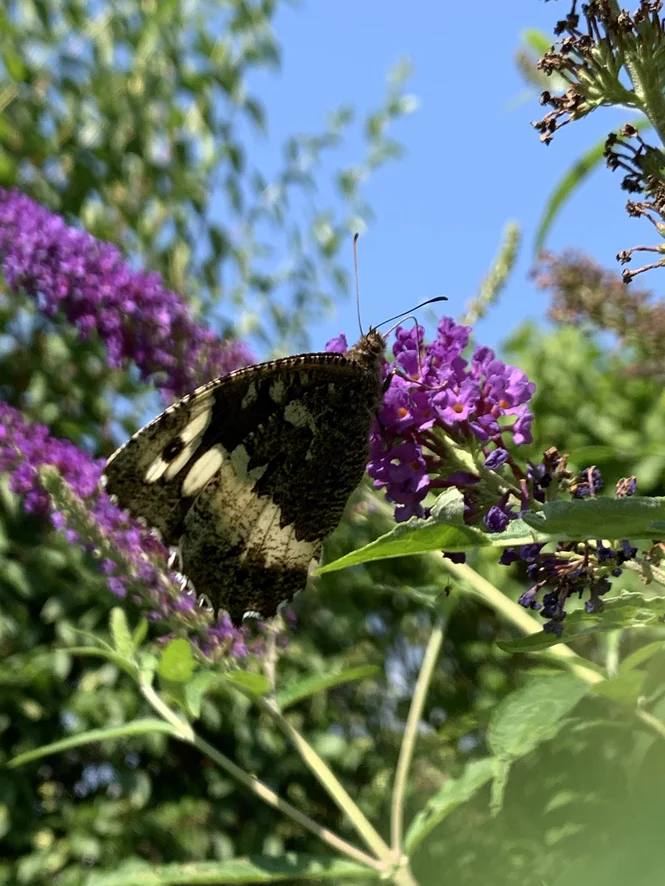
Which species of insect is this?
Brintesia circe
